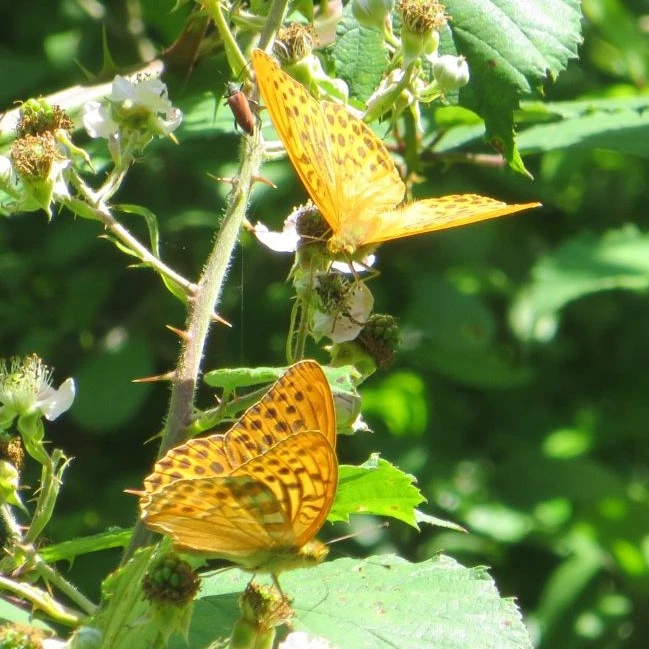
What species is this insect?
Argynnis paphia
